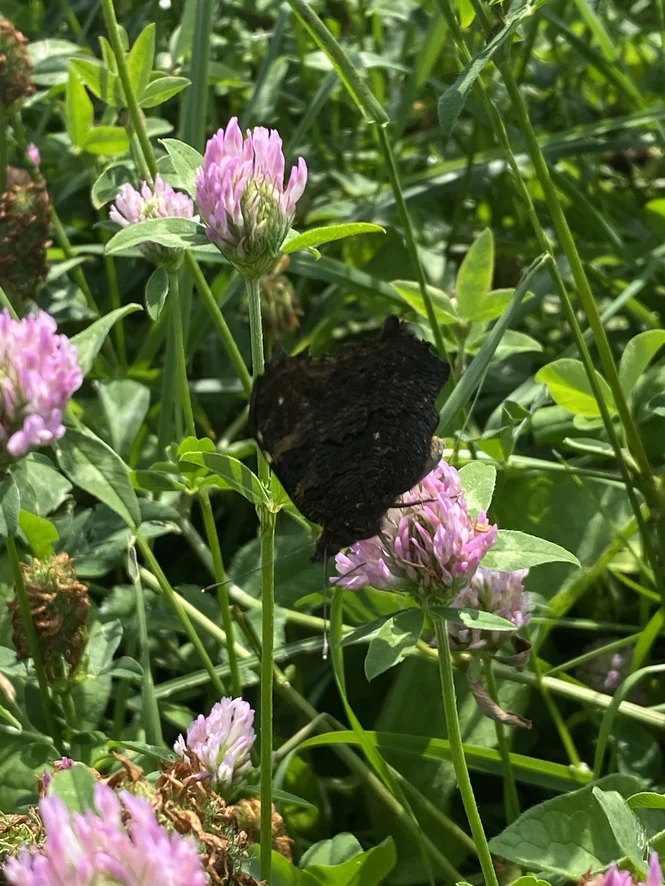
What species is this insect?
Aglais io
